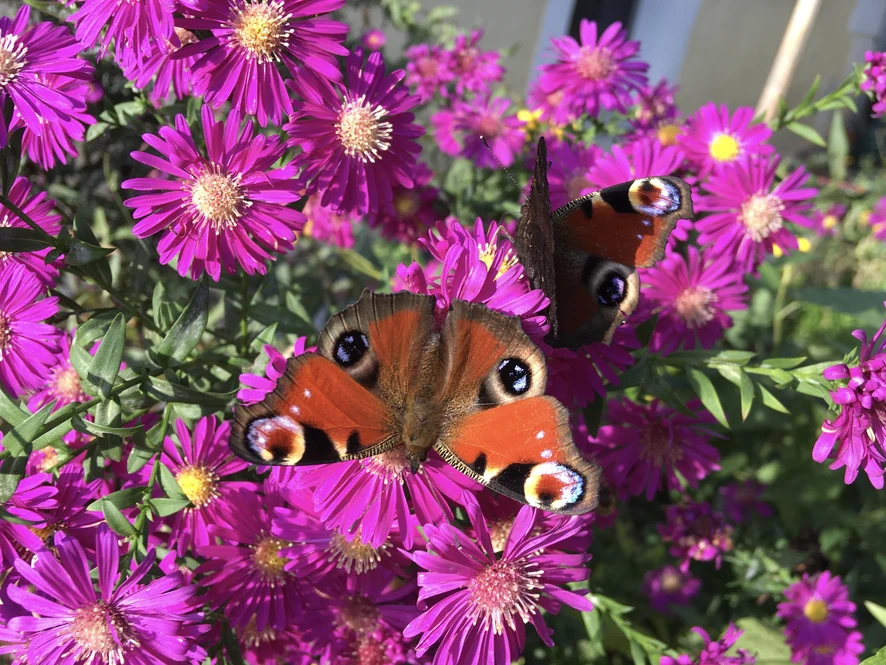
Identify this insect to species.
Aglais io
